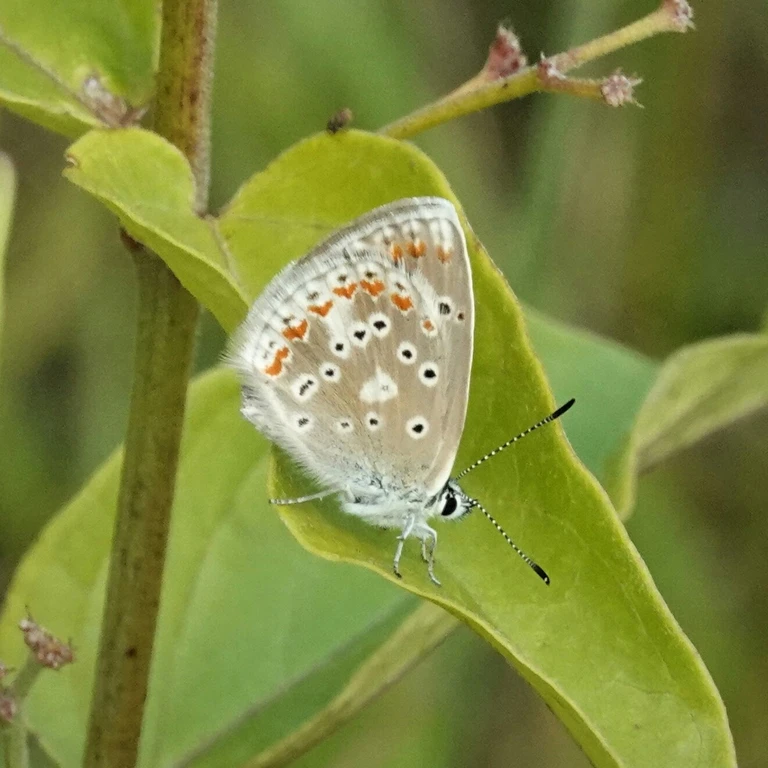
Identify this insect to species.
Polyommatus dorylas
